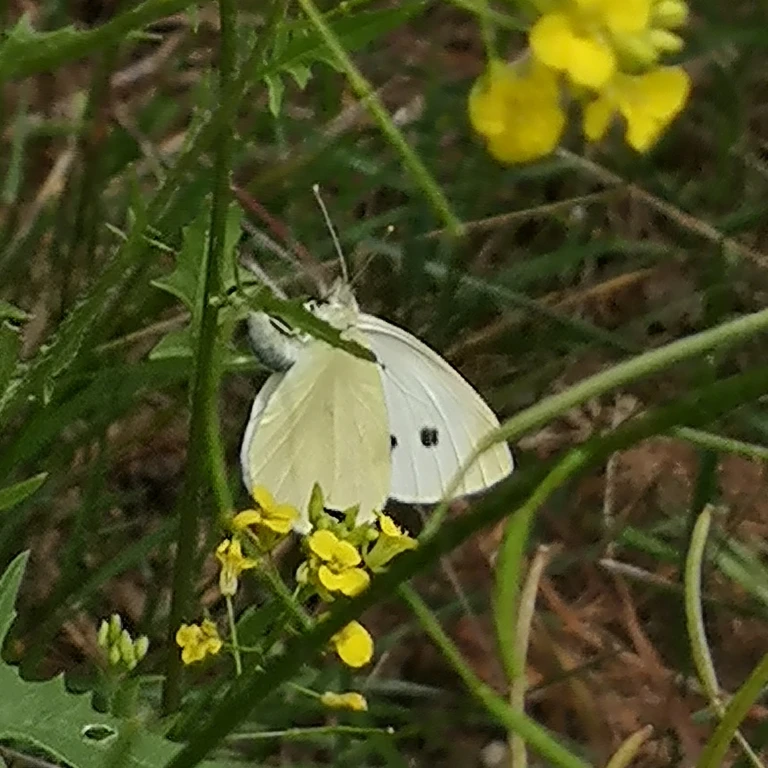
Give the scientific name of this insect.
Pieris rapae
